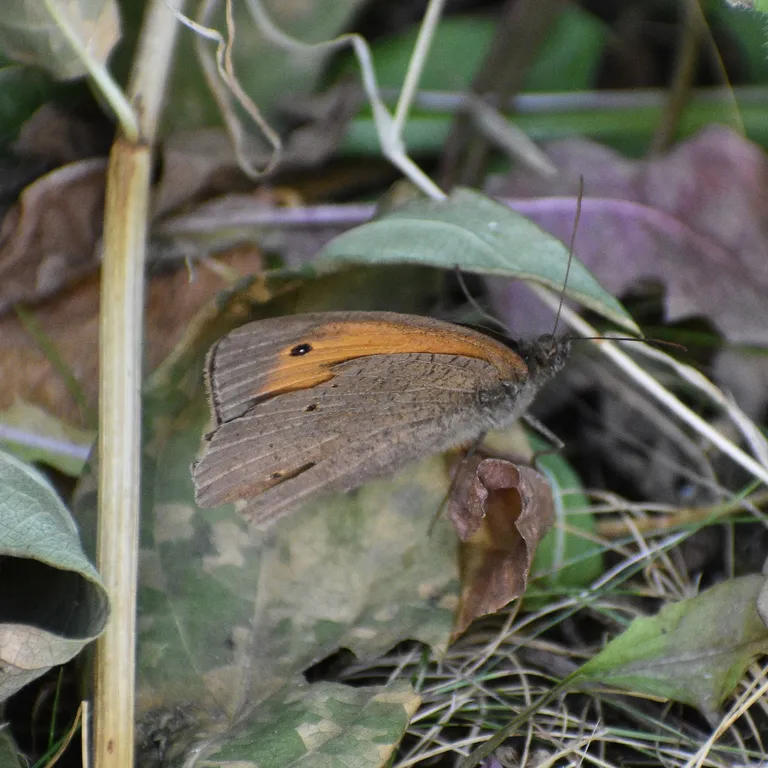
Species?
Maniola jurtina
